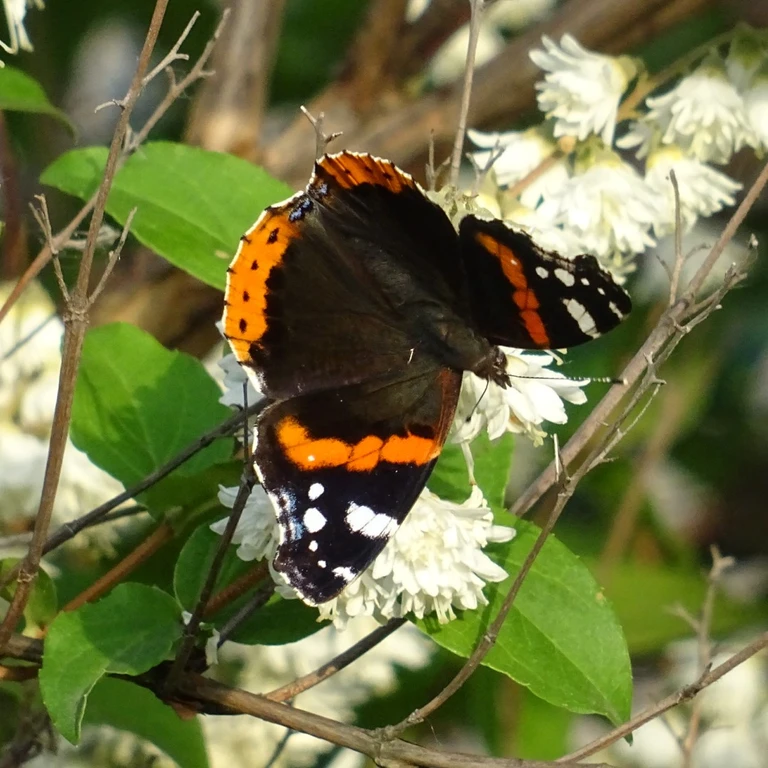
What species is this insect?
Vanessa atalanta
